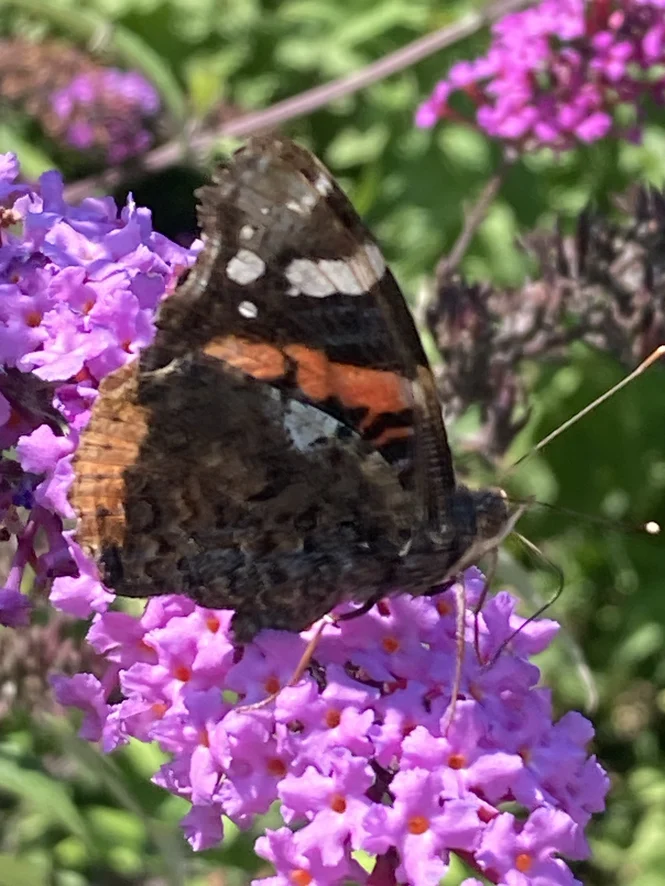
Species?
Vanessa atalanta
